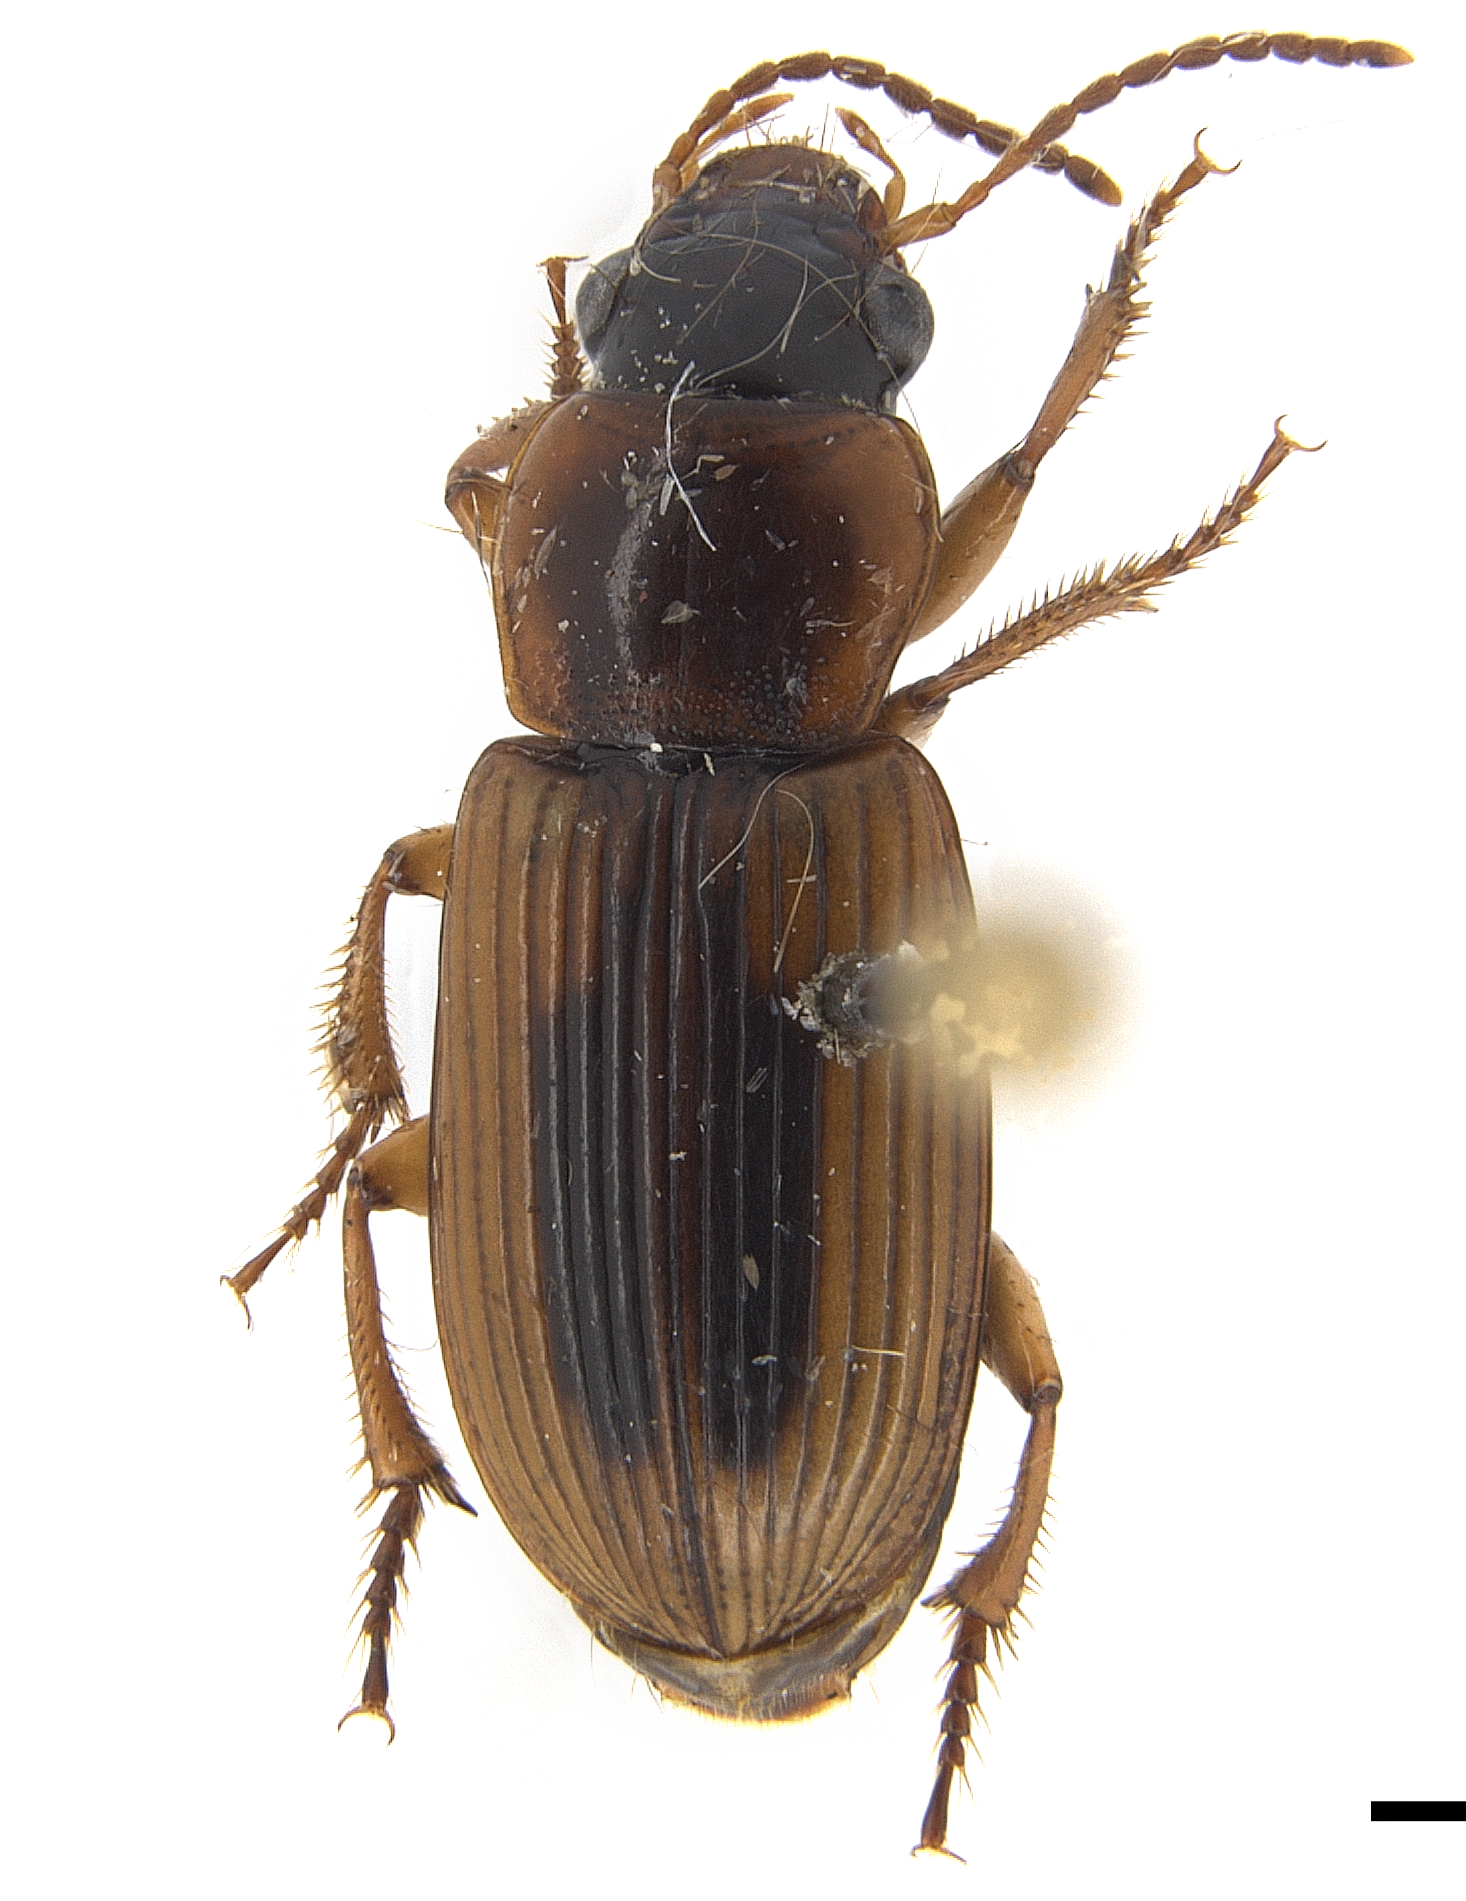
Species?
Stenolophus lecontei
